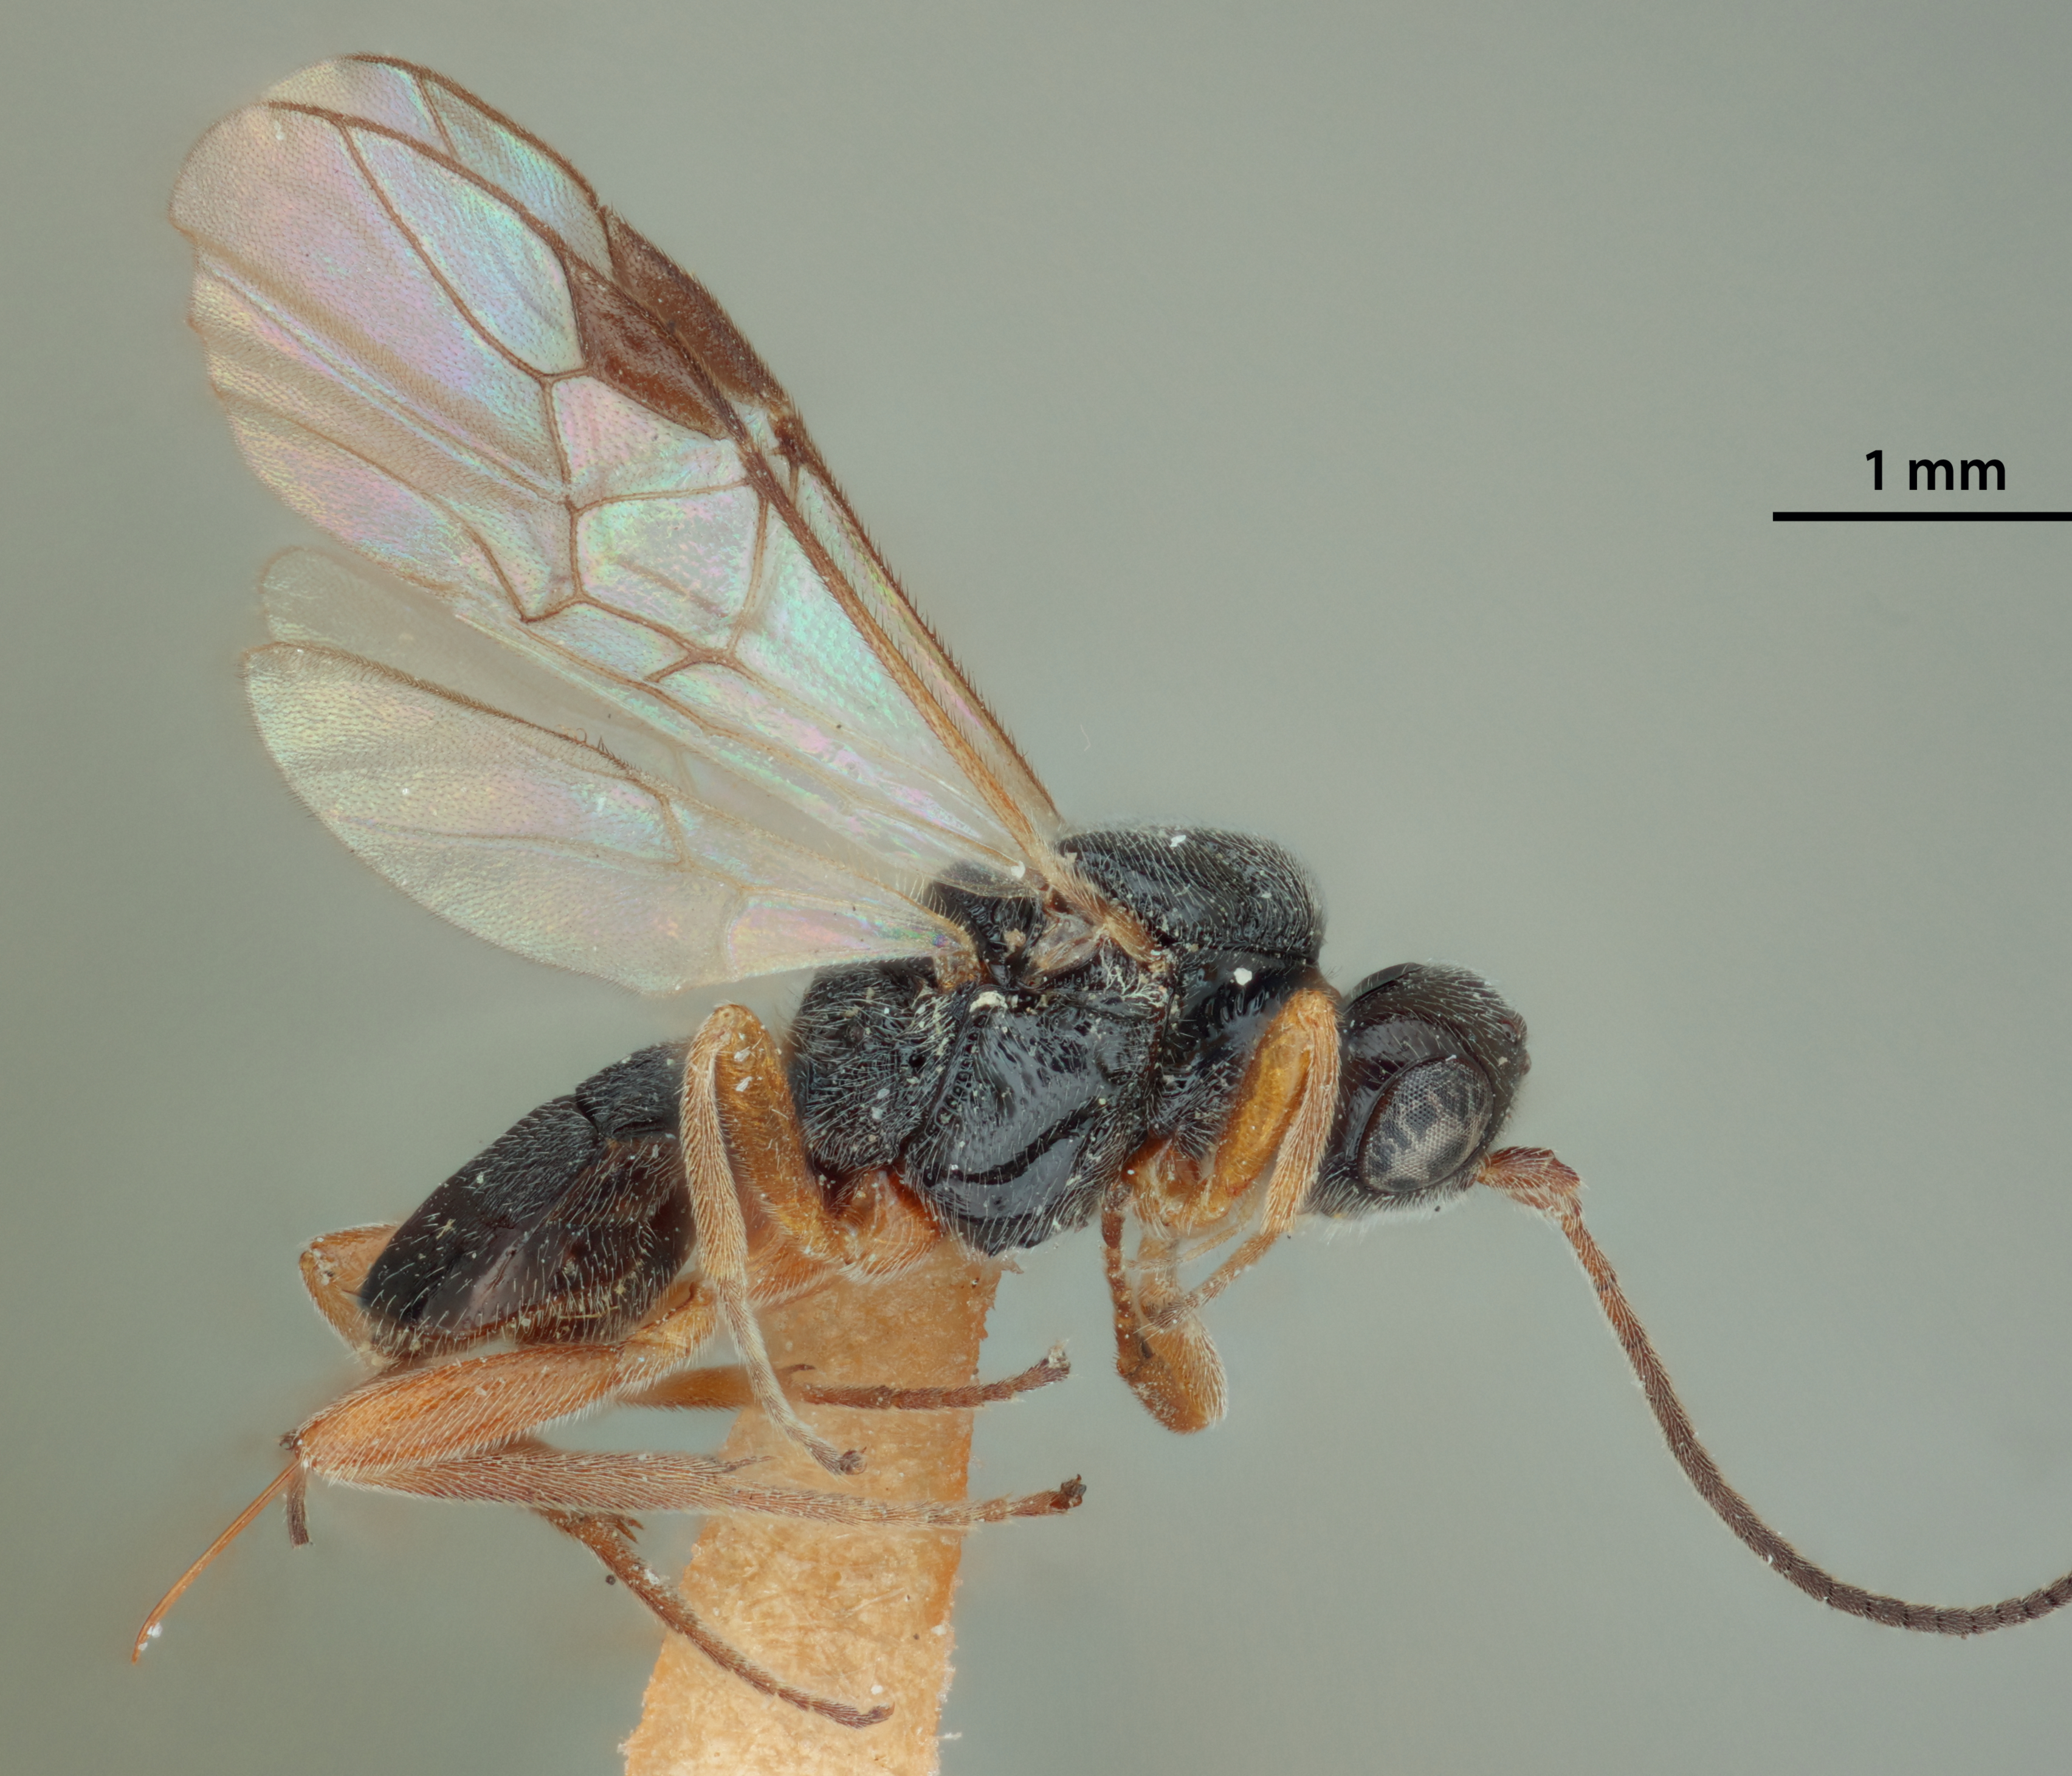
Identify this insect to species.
Aliolus calyptoides
